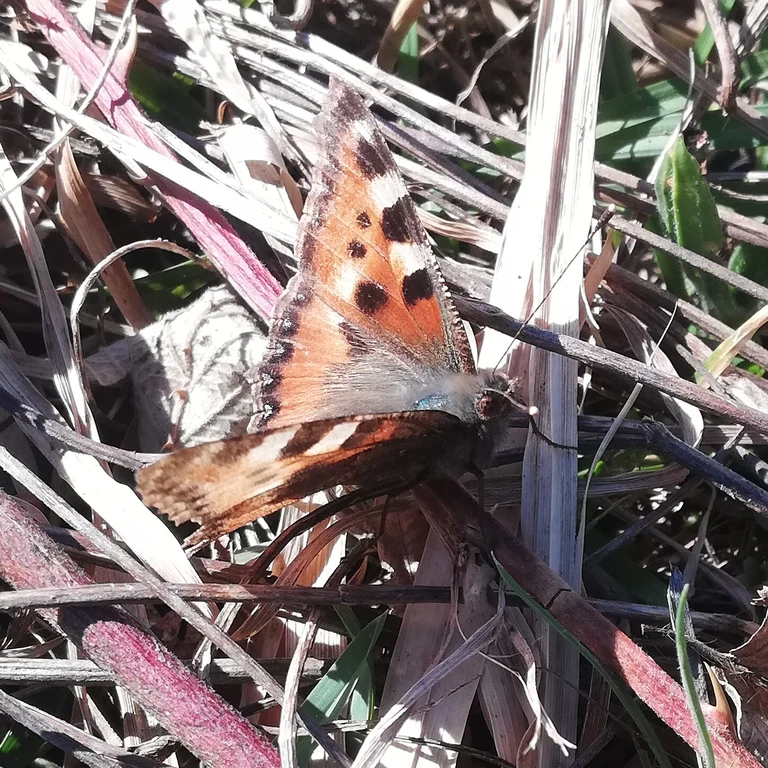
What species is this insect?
Aglais urticae
